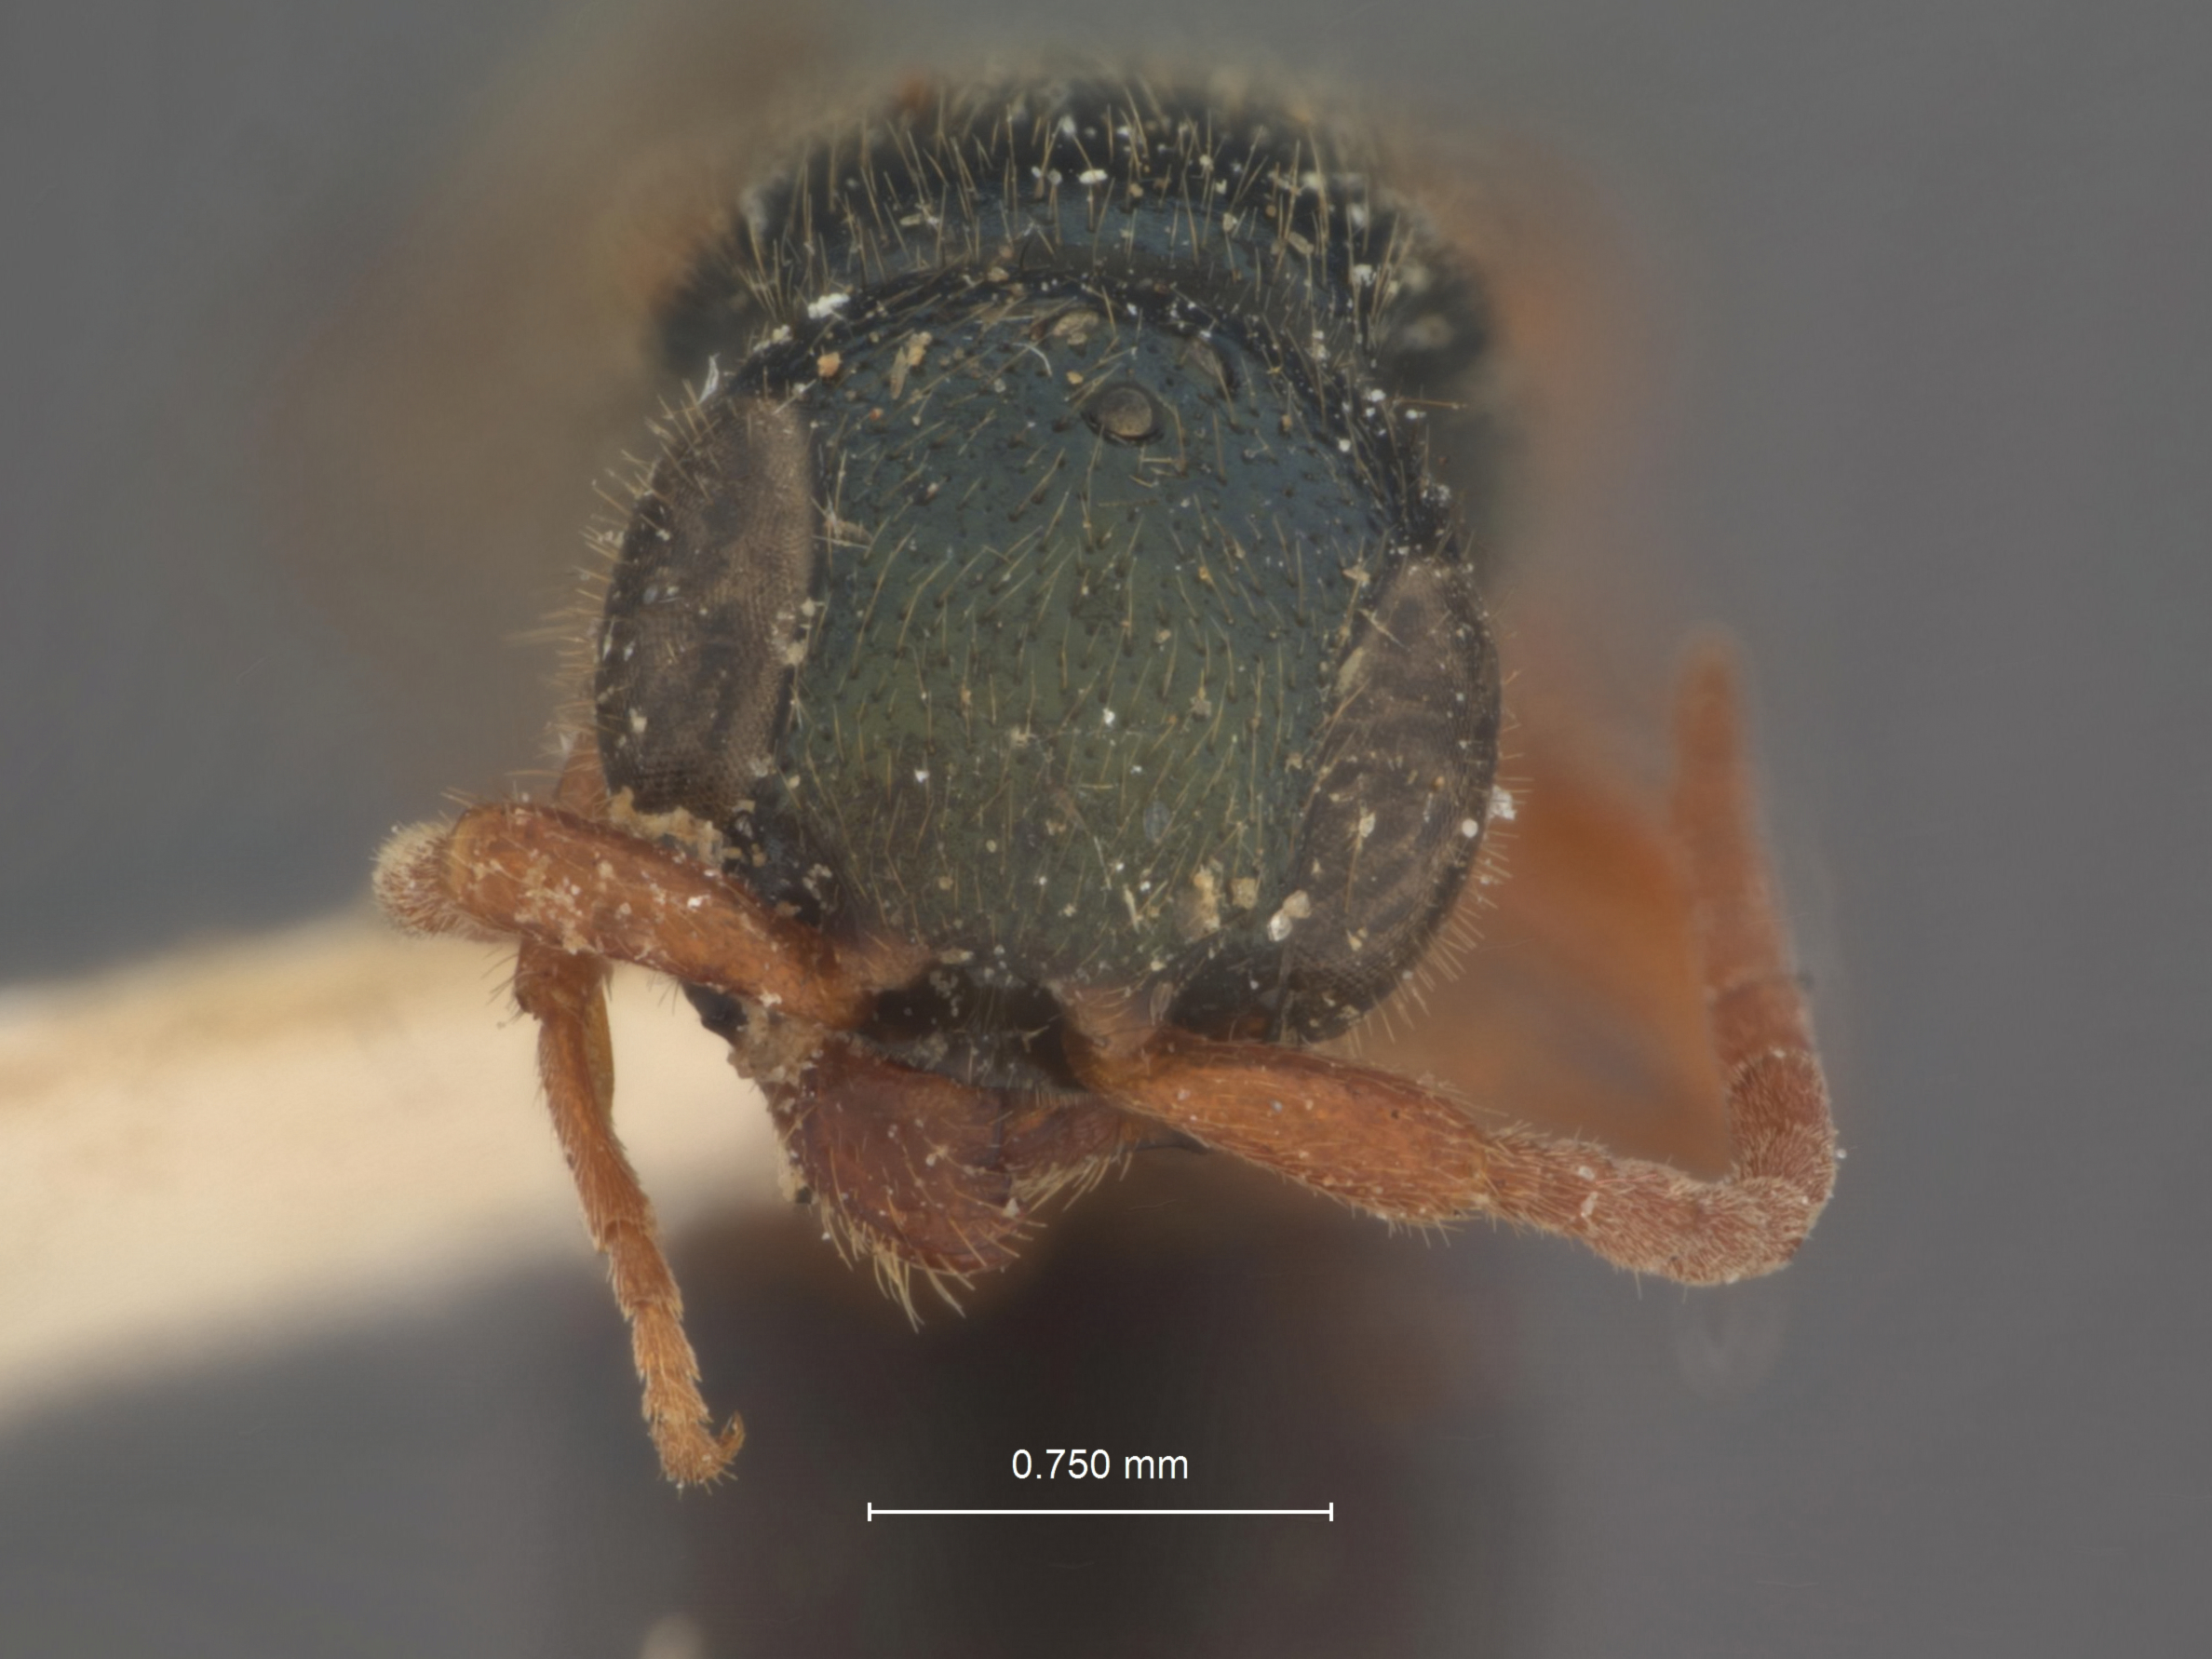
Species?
Anisepyris bakeri
